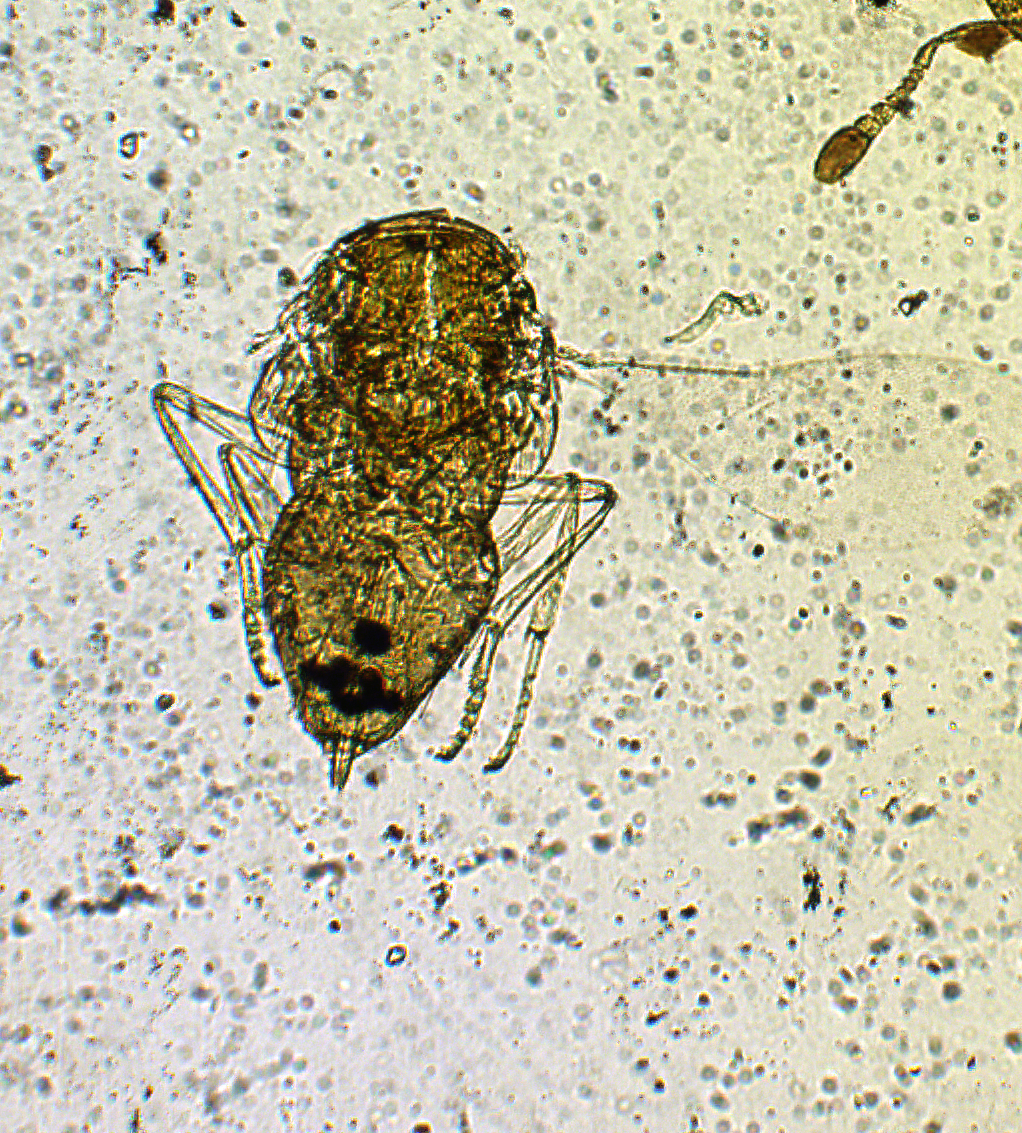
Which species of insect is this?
Aphycus rusti
